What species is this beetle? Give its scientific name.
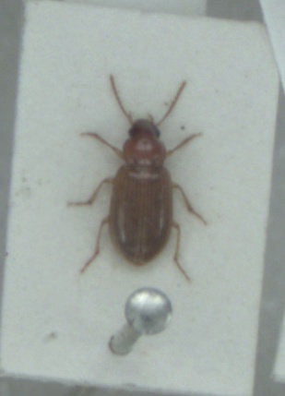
Bradycellus verbasci
